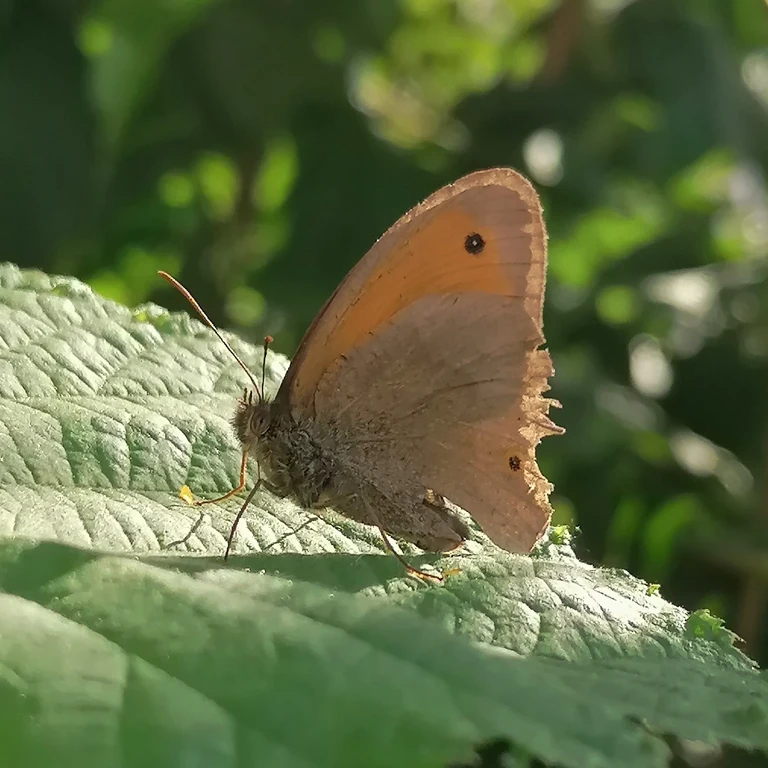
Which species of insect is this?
Maniola jurtina
